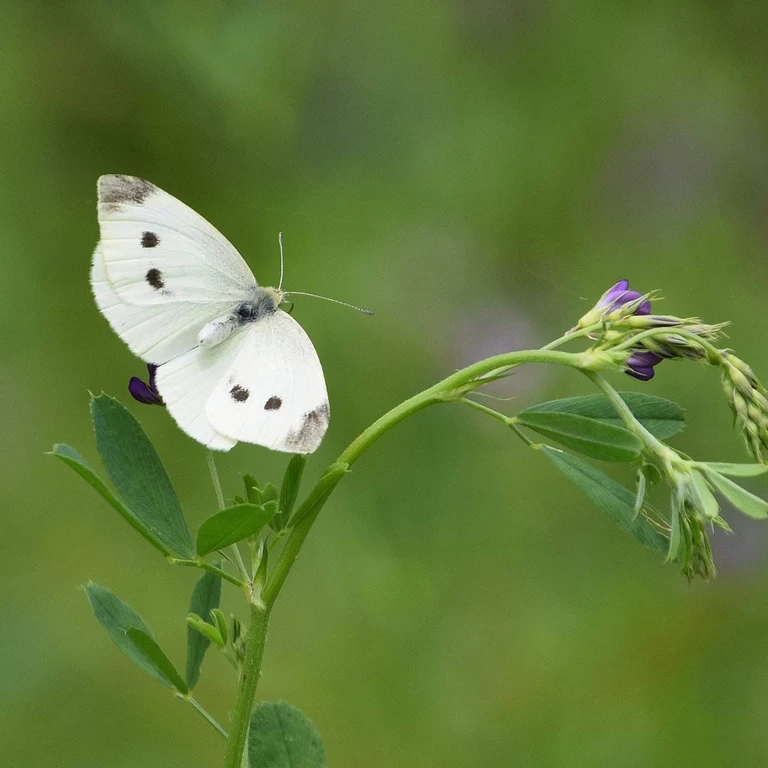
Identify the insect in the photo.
Pieris rapae
